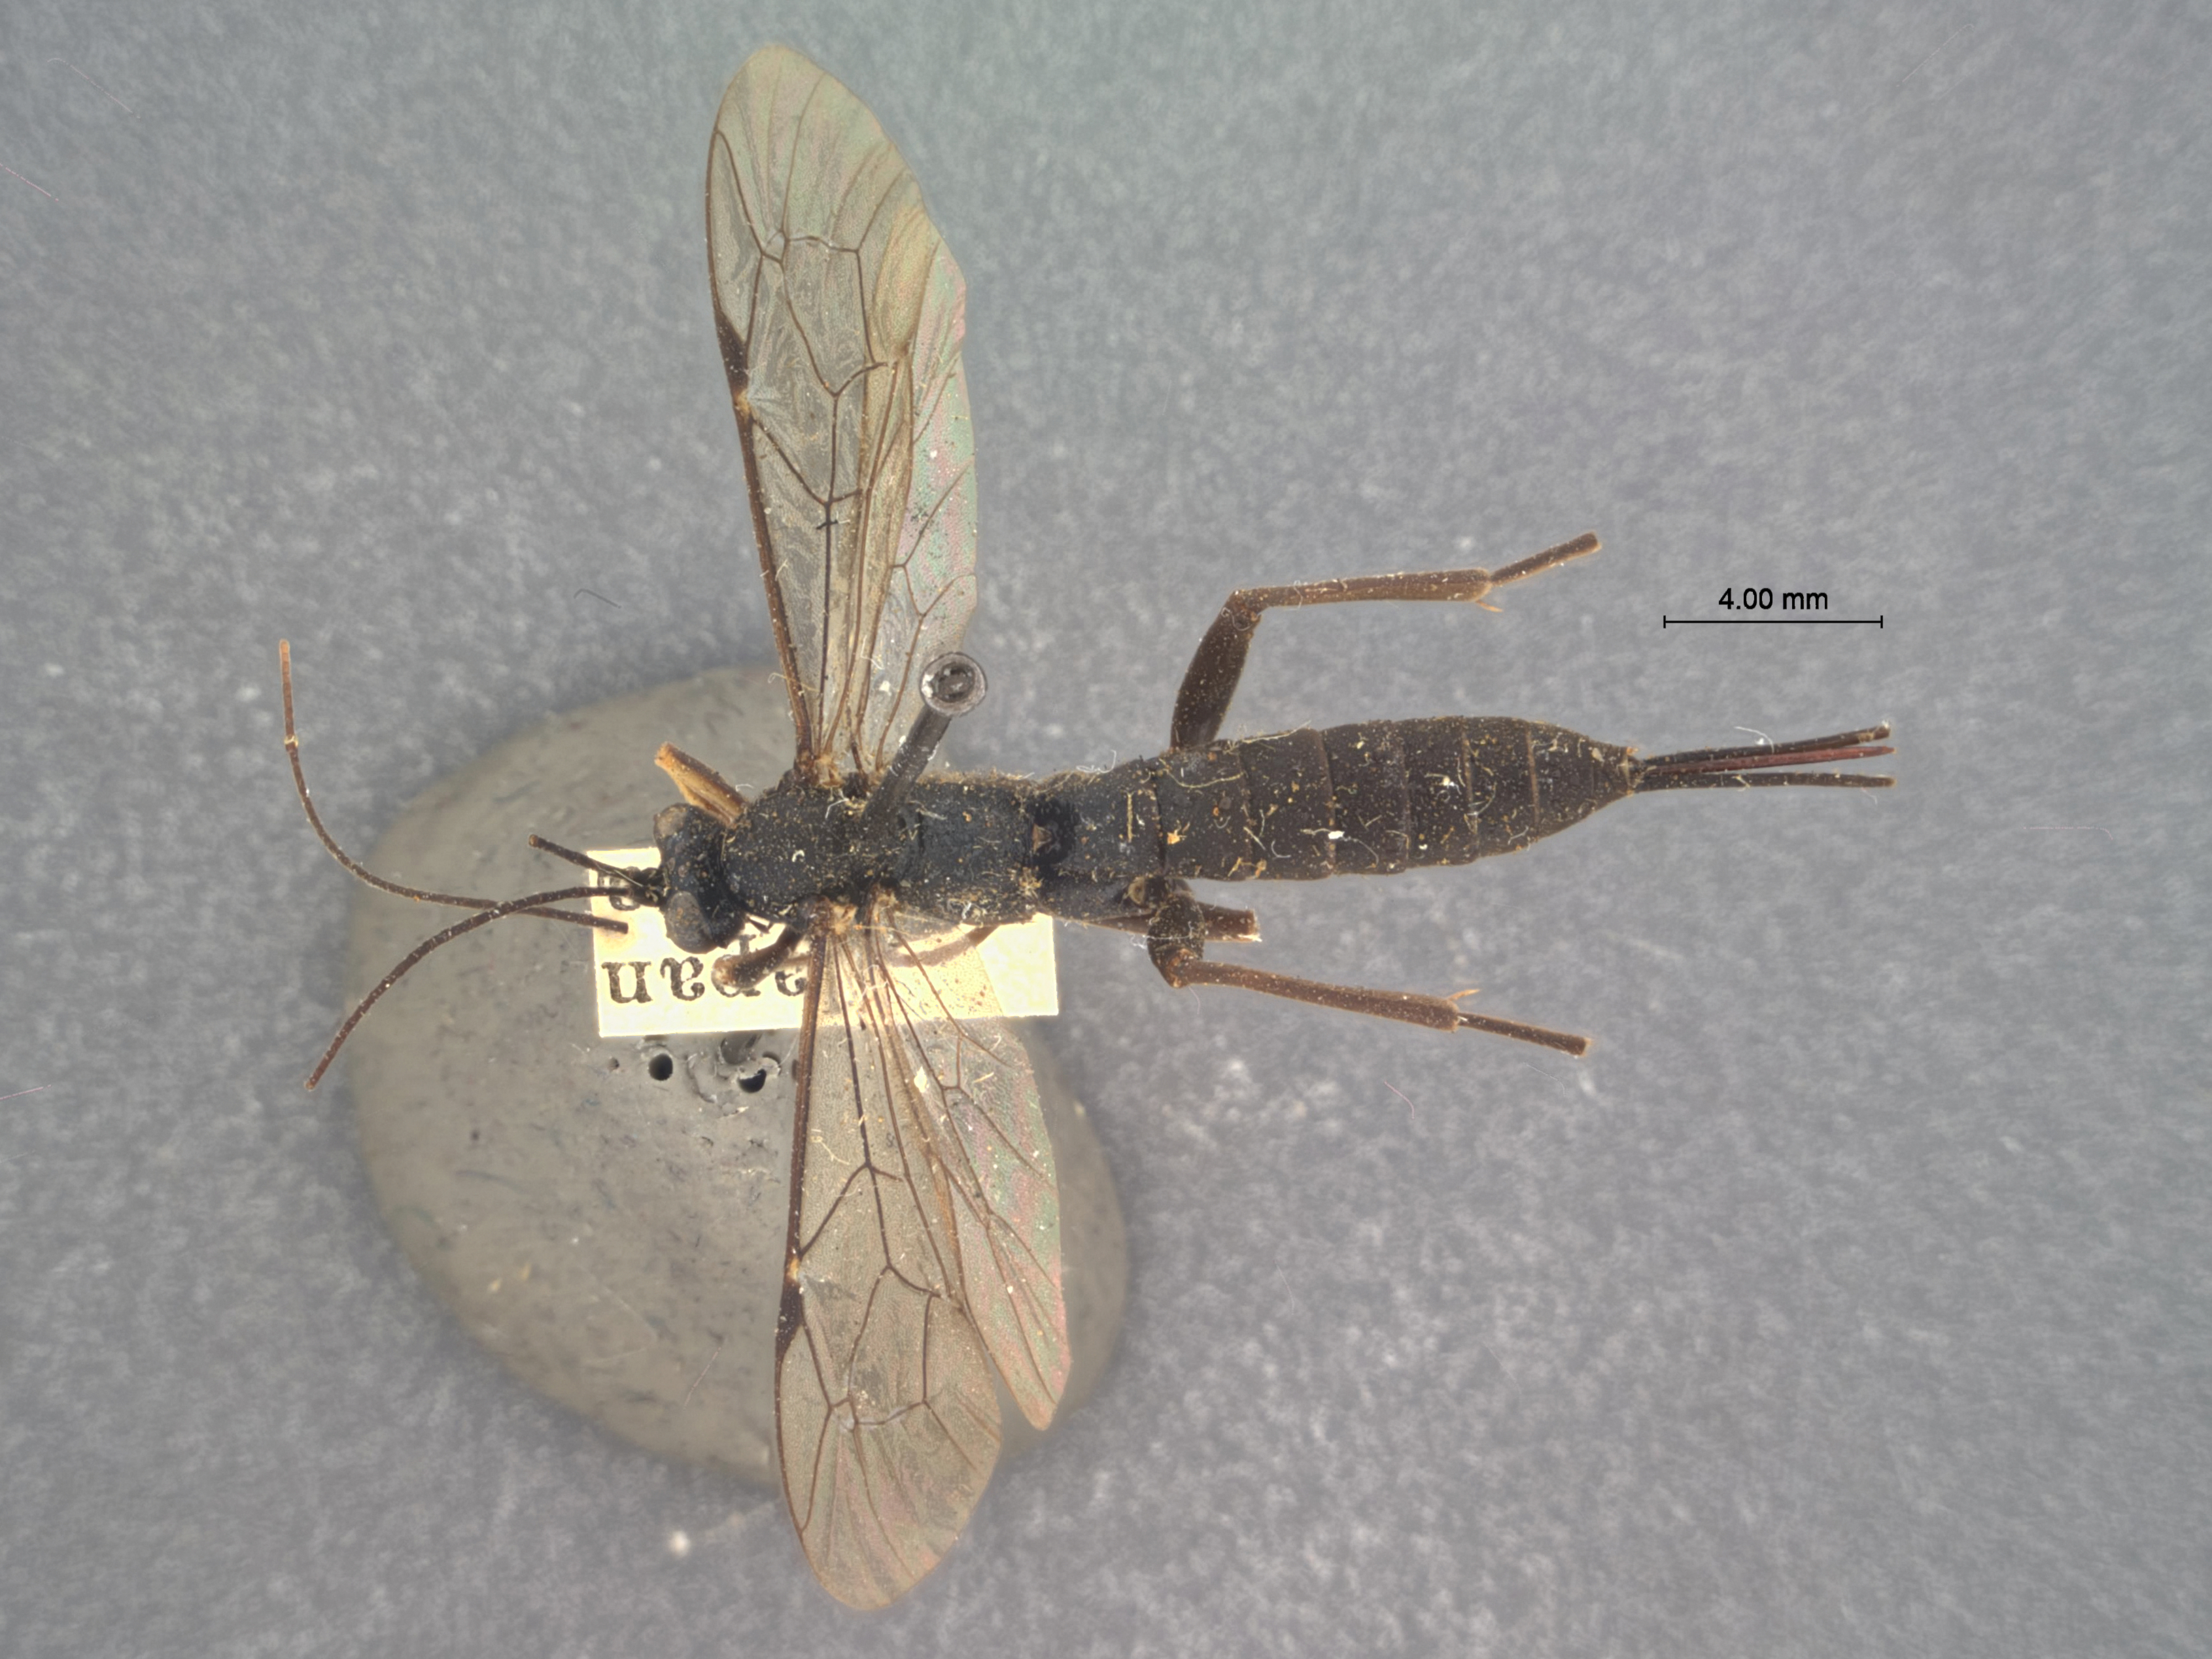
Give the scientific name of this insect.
Pimpla parnarae
